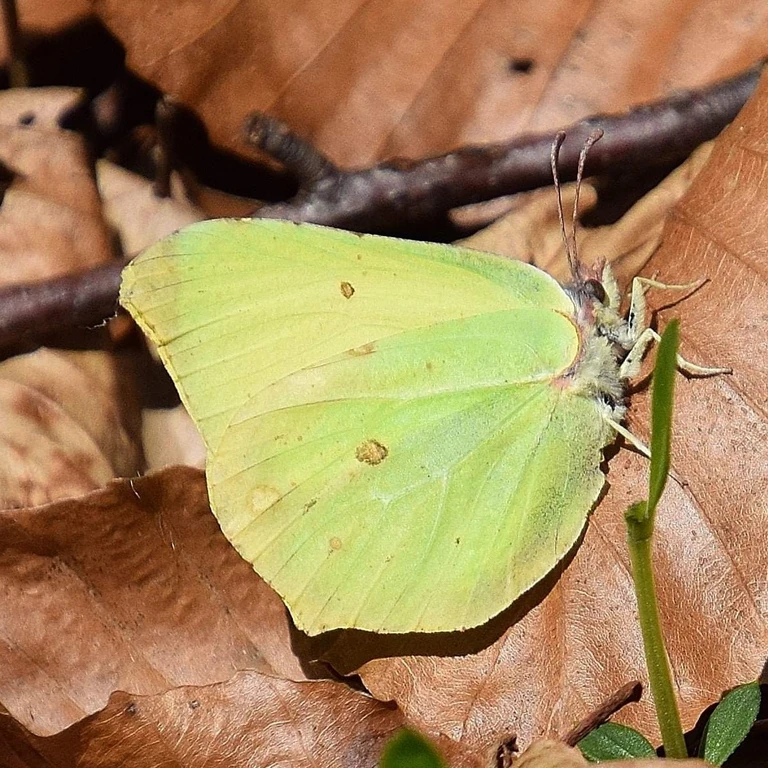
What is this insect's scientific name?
Gonepteryx rhamni
